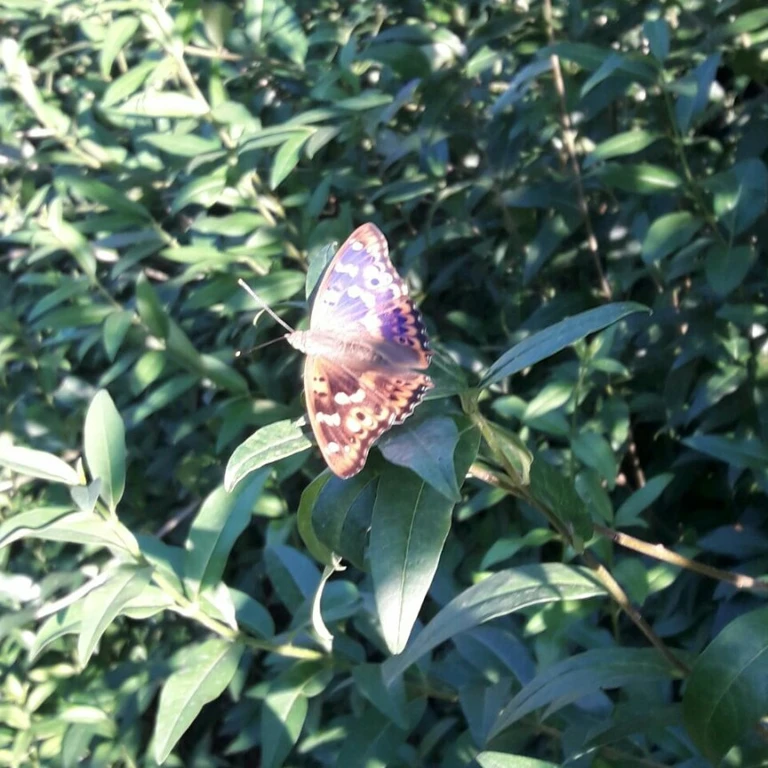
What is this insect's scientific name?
Apatura ilia
